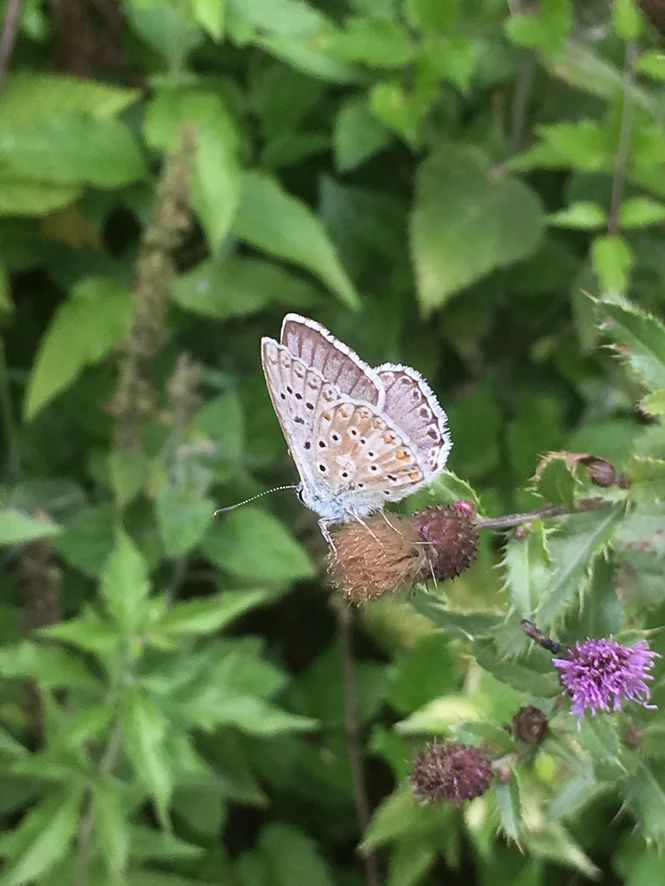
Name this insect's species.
Lysandra coridon
